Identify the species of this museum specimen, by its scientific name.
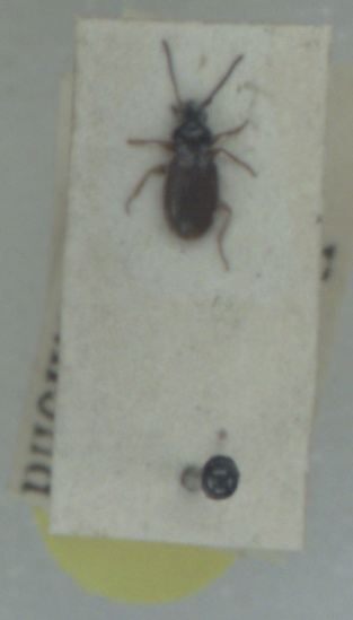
Bembidion clarkei
